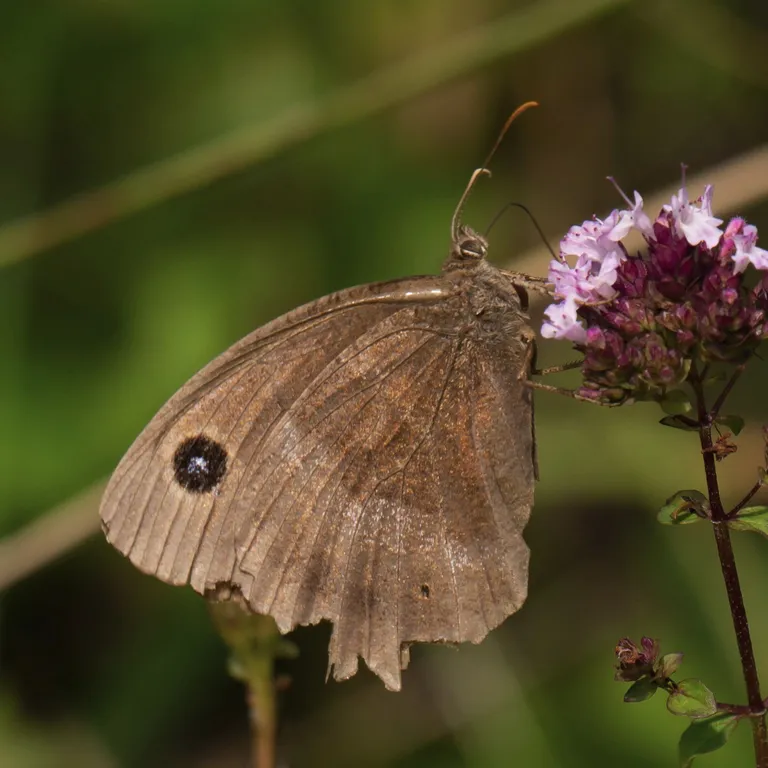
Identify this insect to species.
Minois dryas
